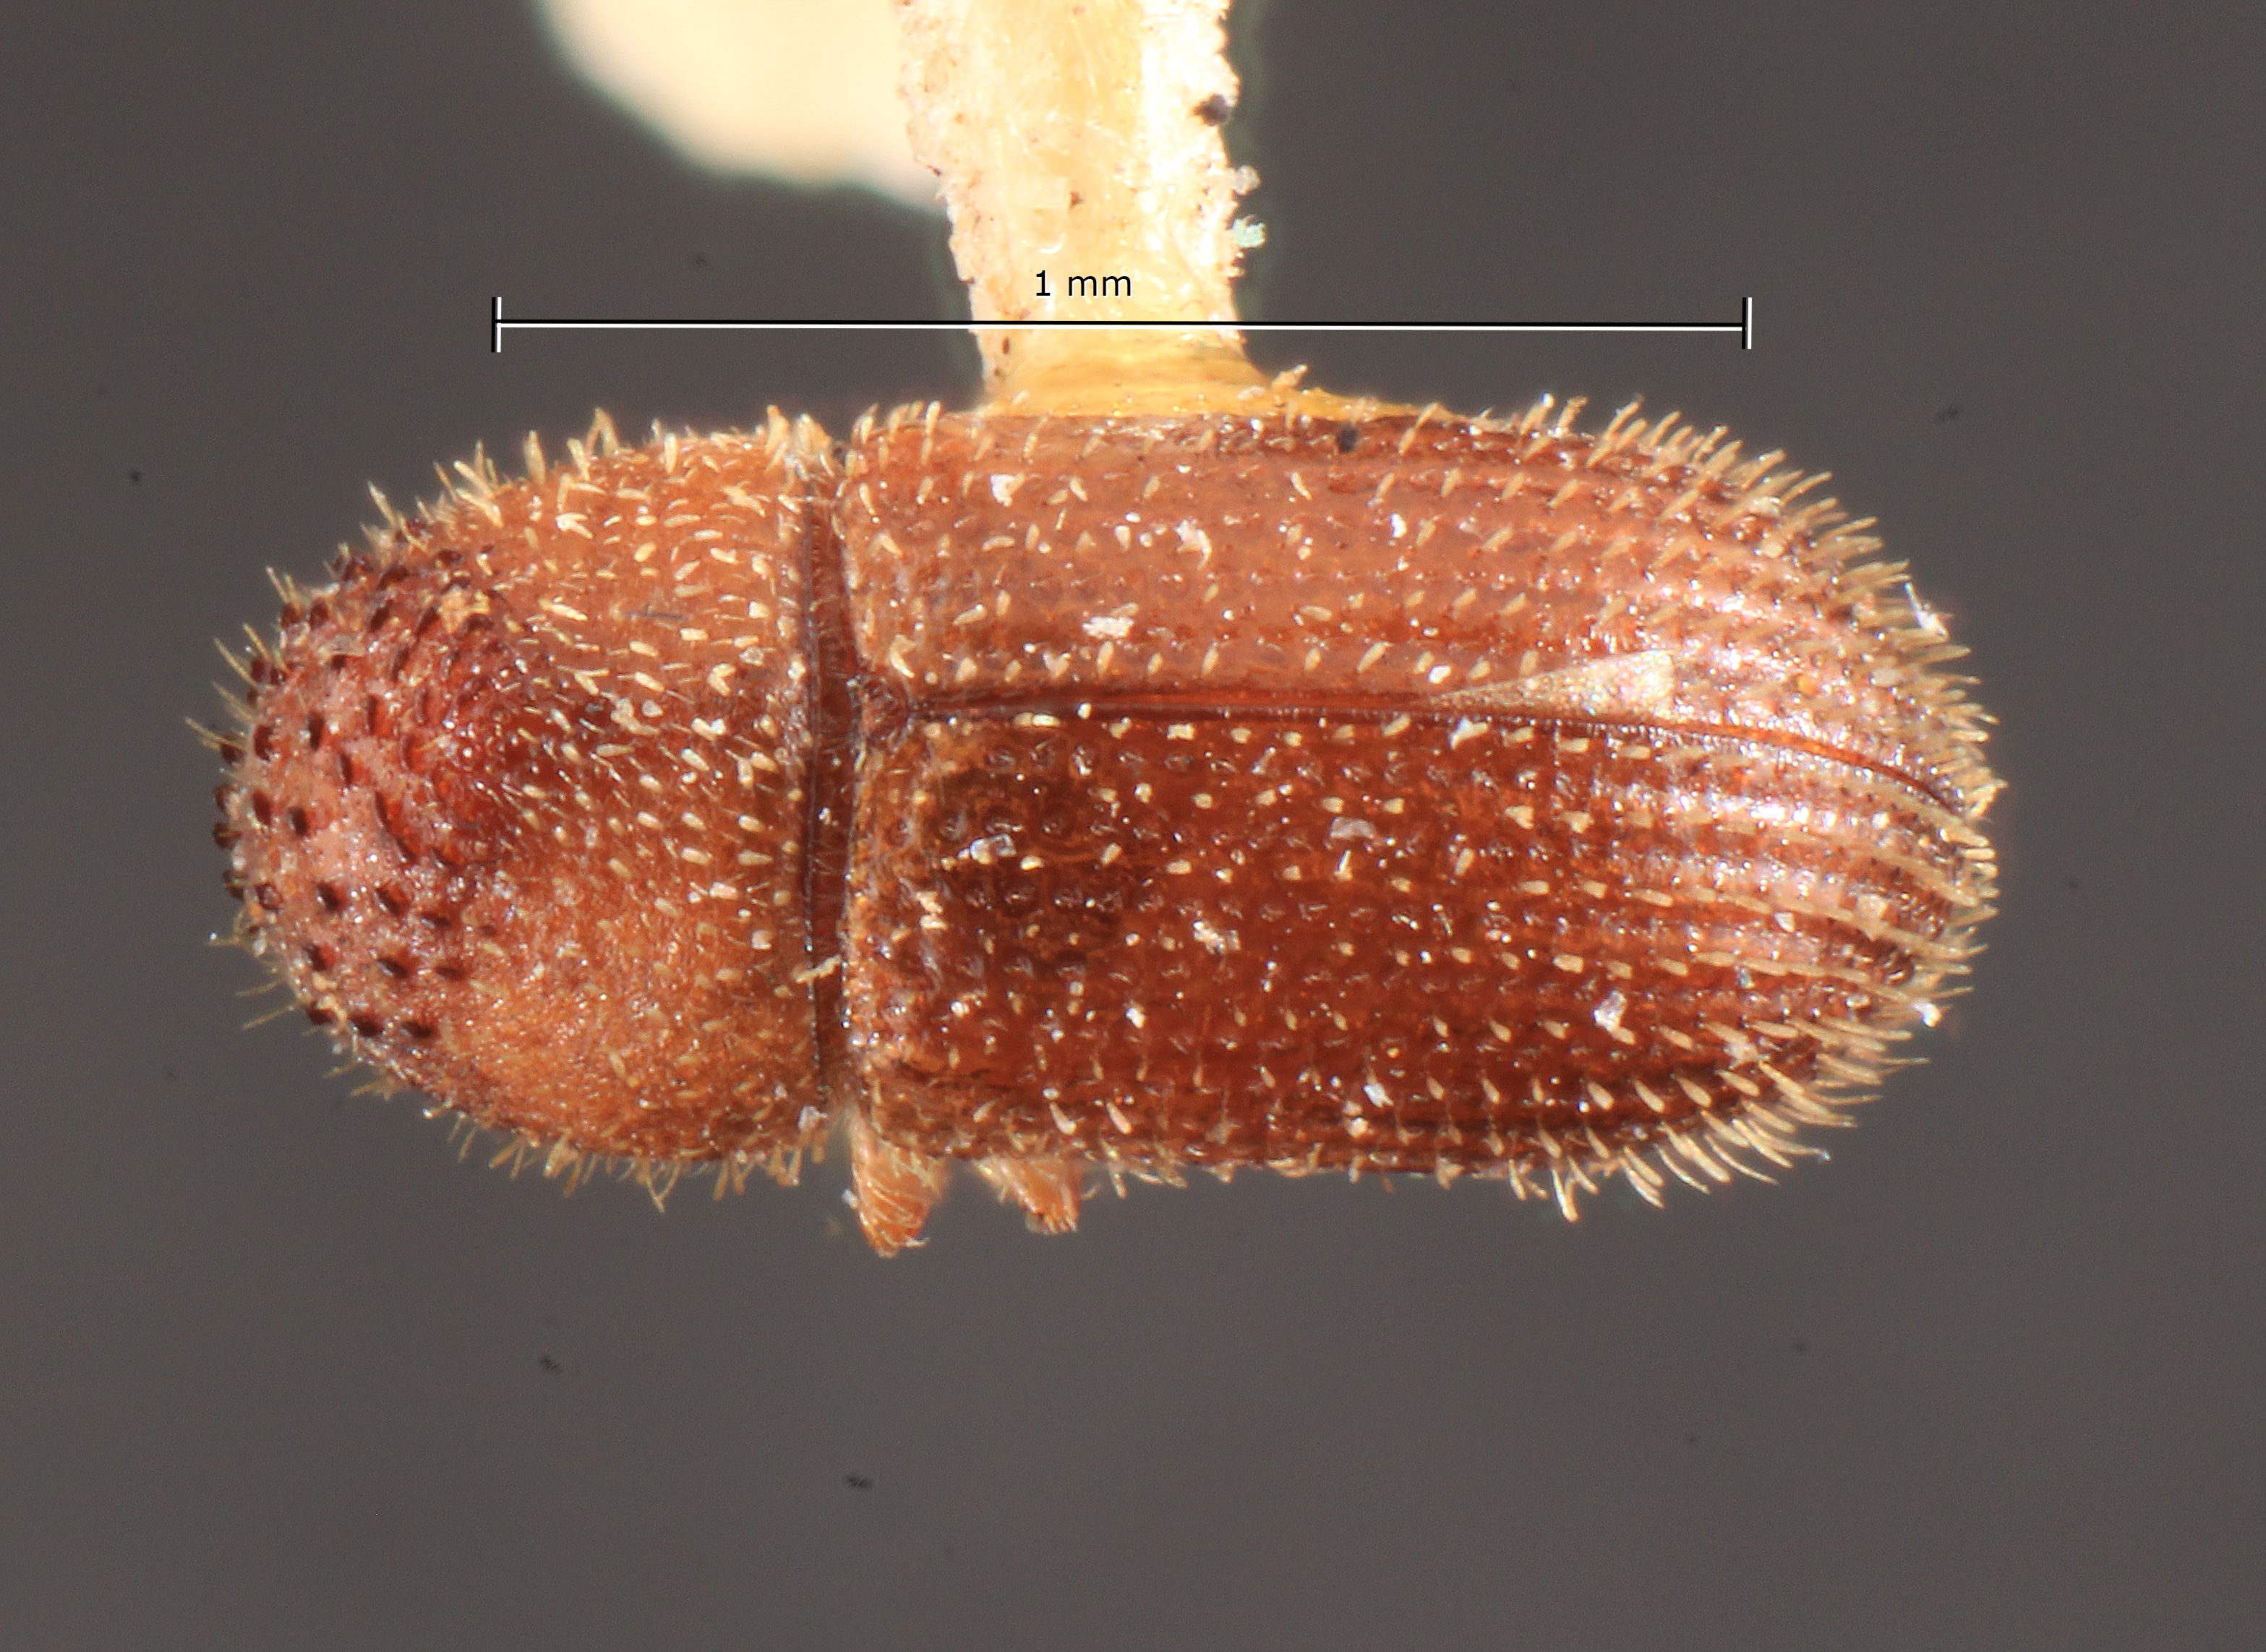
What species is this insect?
Stephanoderes flavescens
